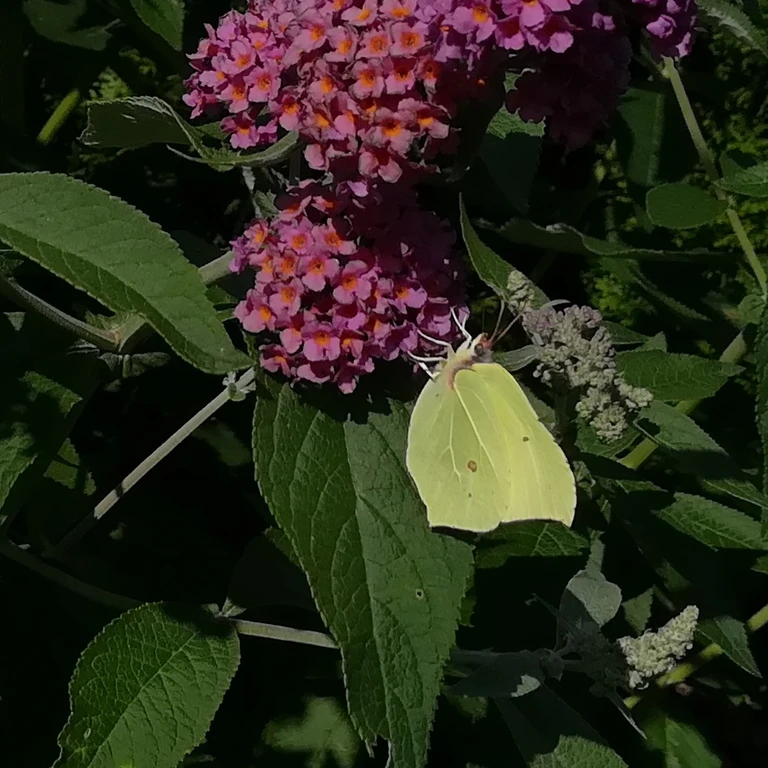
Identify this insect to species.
Gonepteryx rhamni
